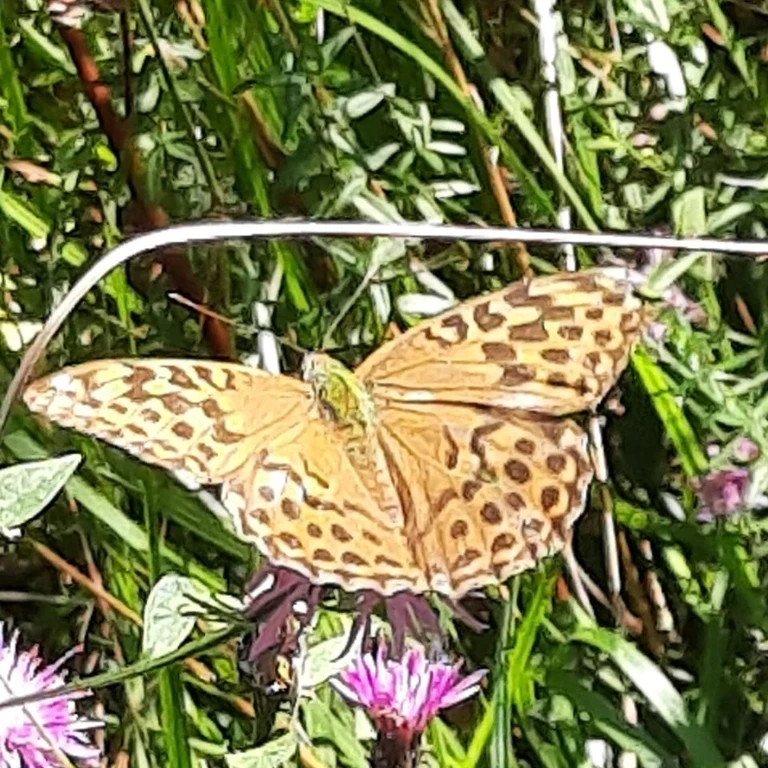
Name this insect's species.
Argynnis paphia
